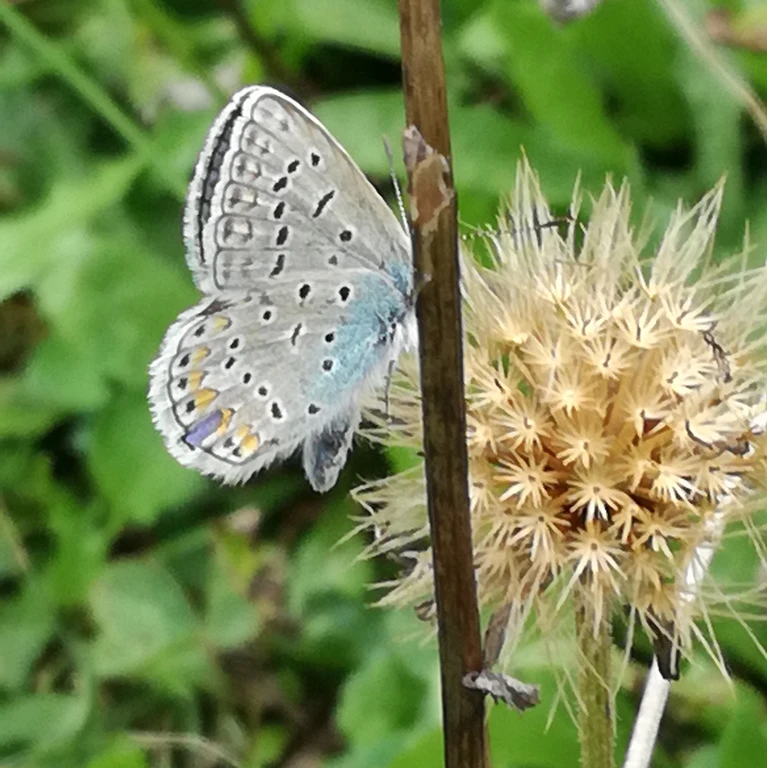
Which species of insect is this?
Polyommatus icarus
